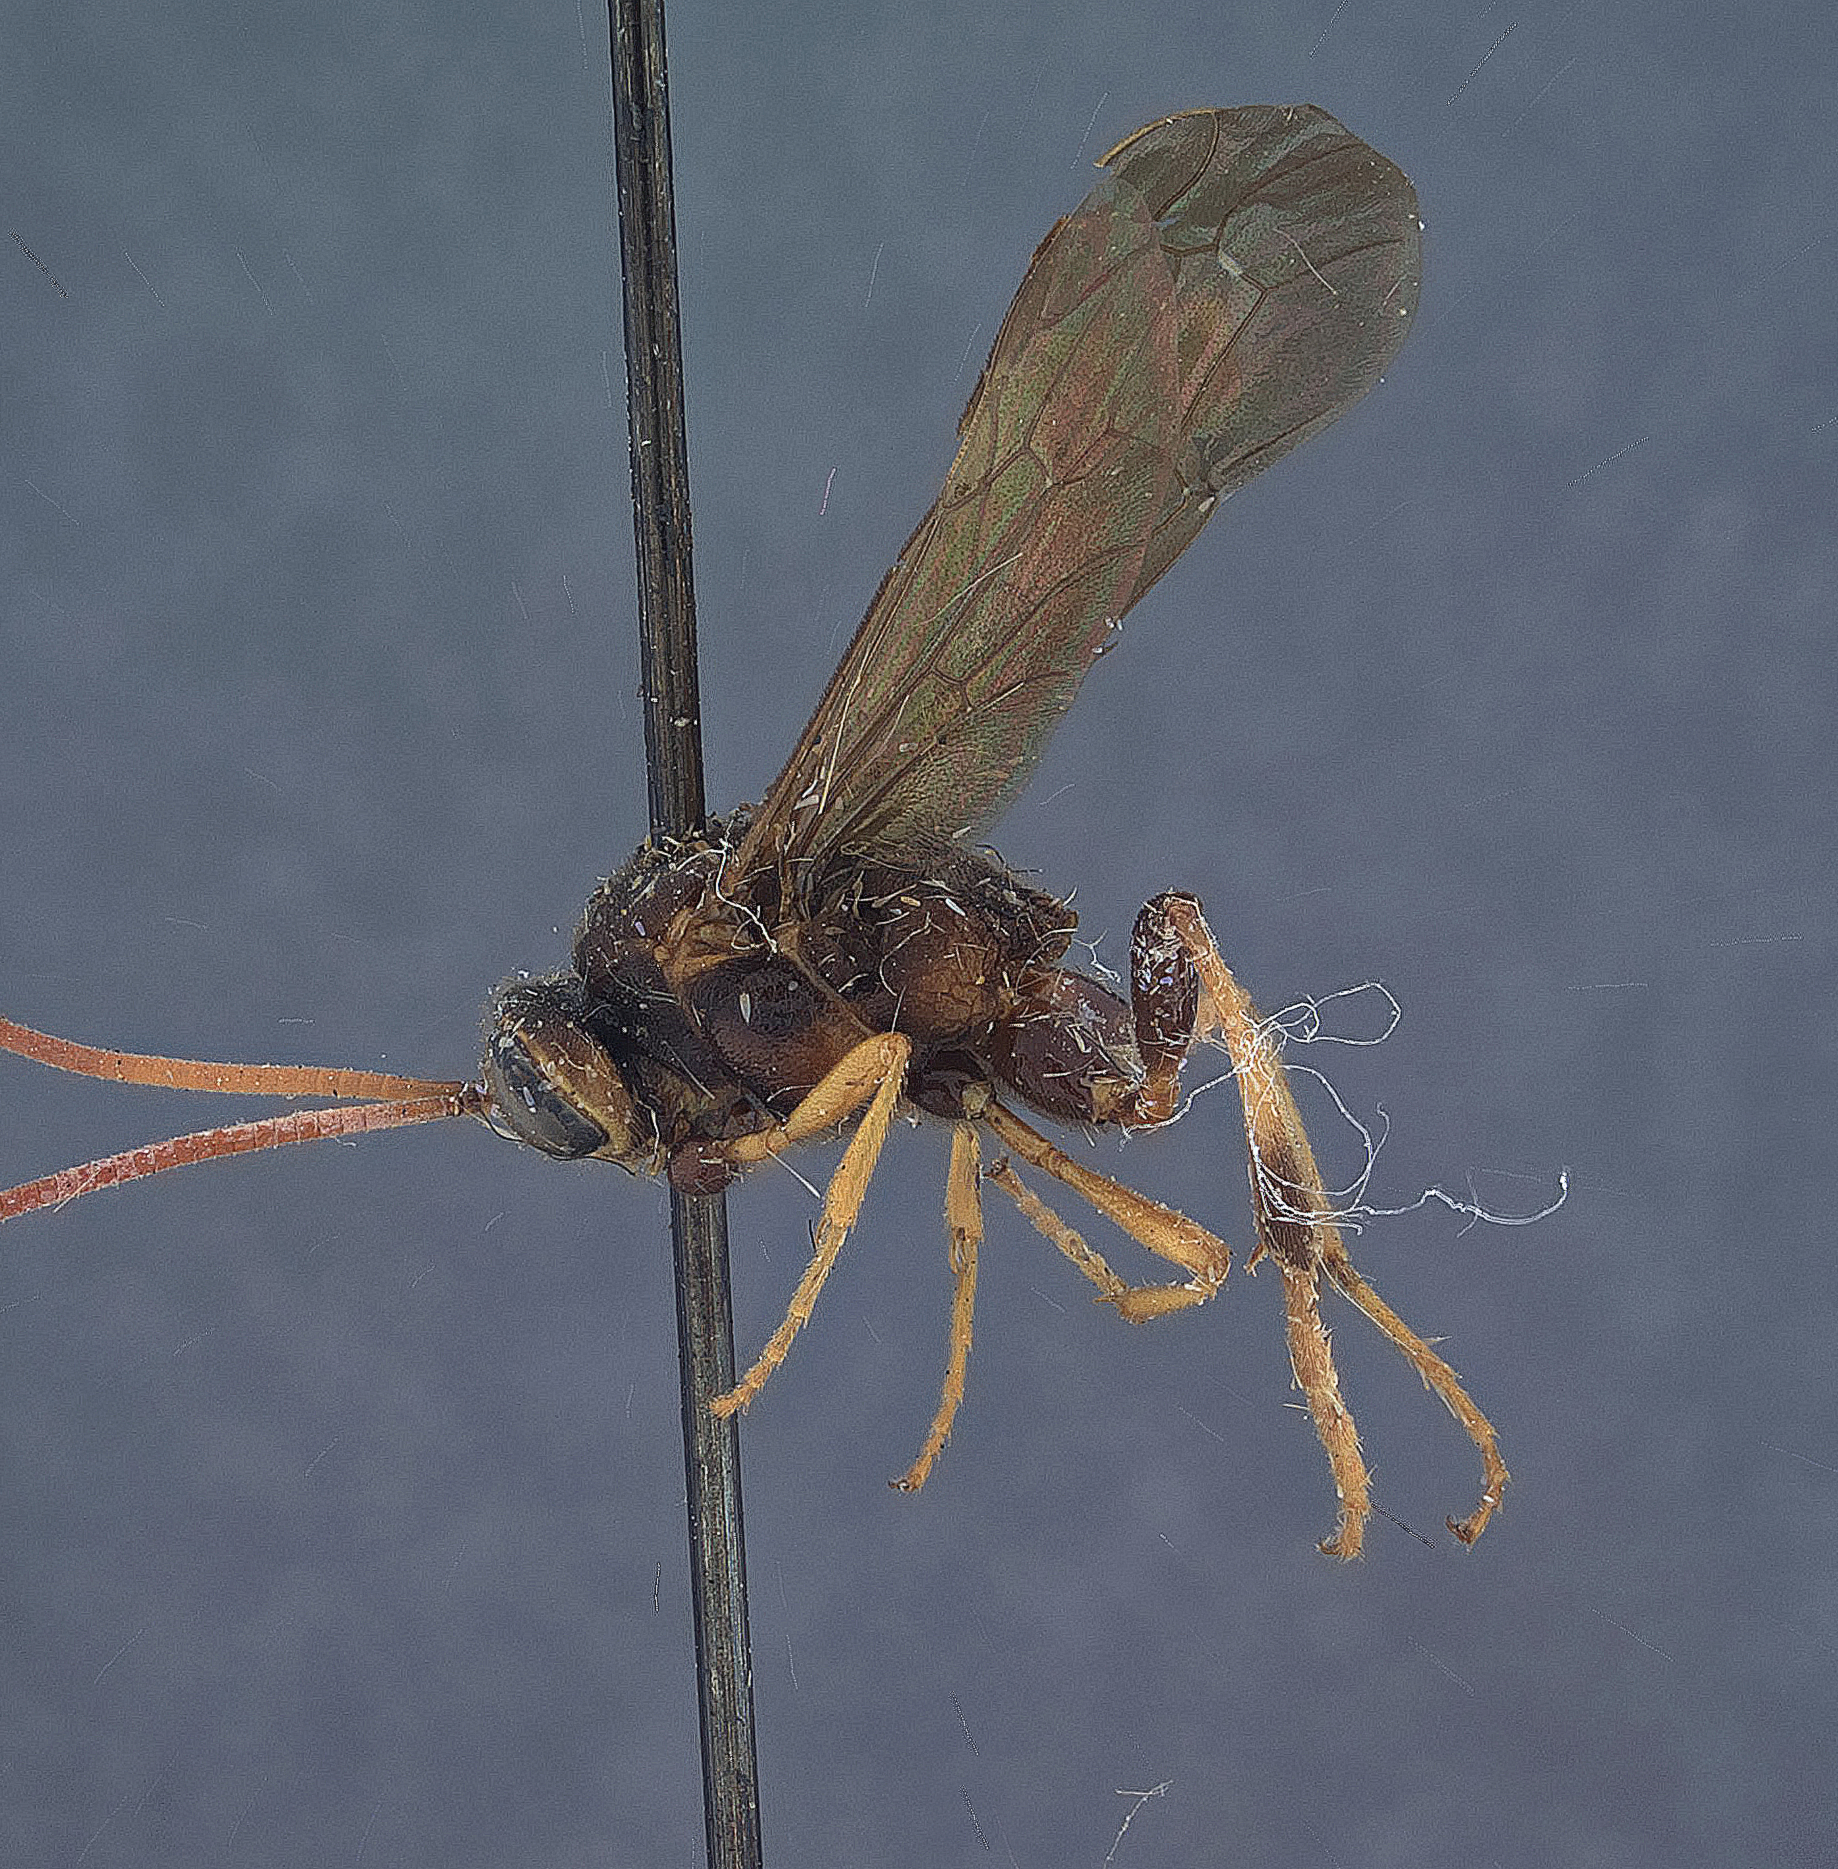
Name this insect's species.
Therion sassacus
